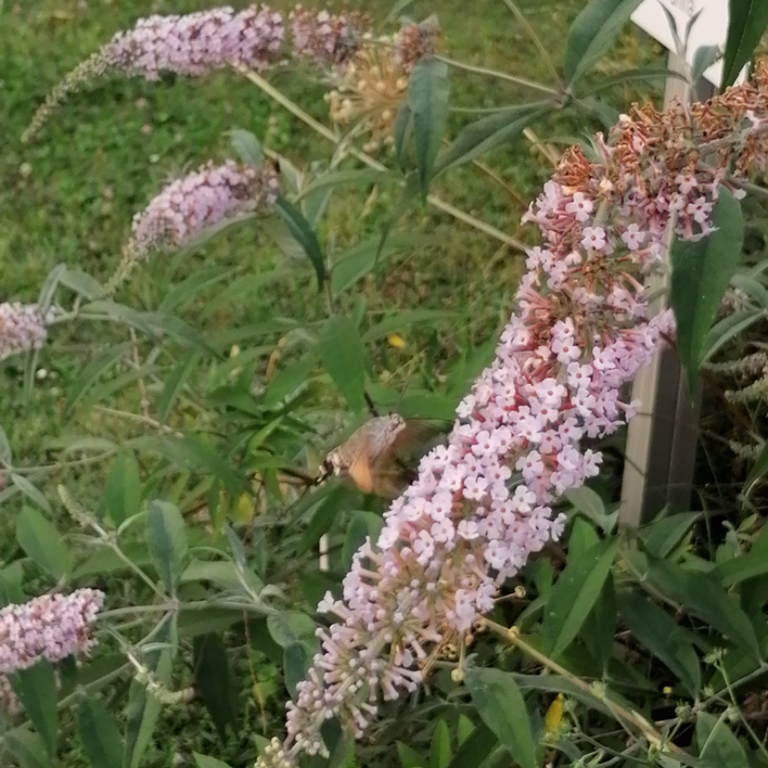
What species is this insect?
Macroglossum stellatarum
